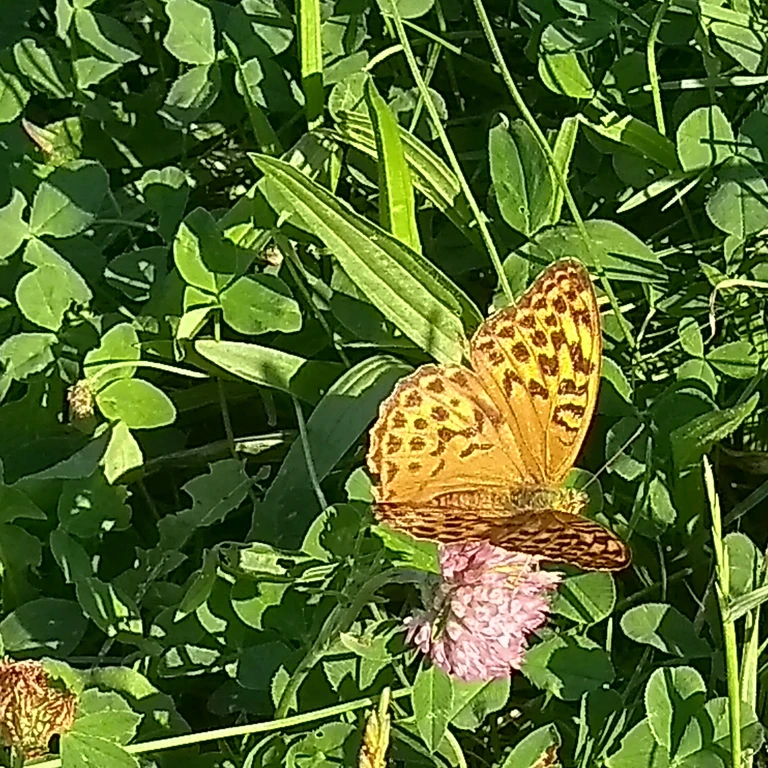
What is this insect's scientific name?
Argynnis paphia
